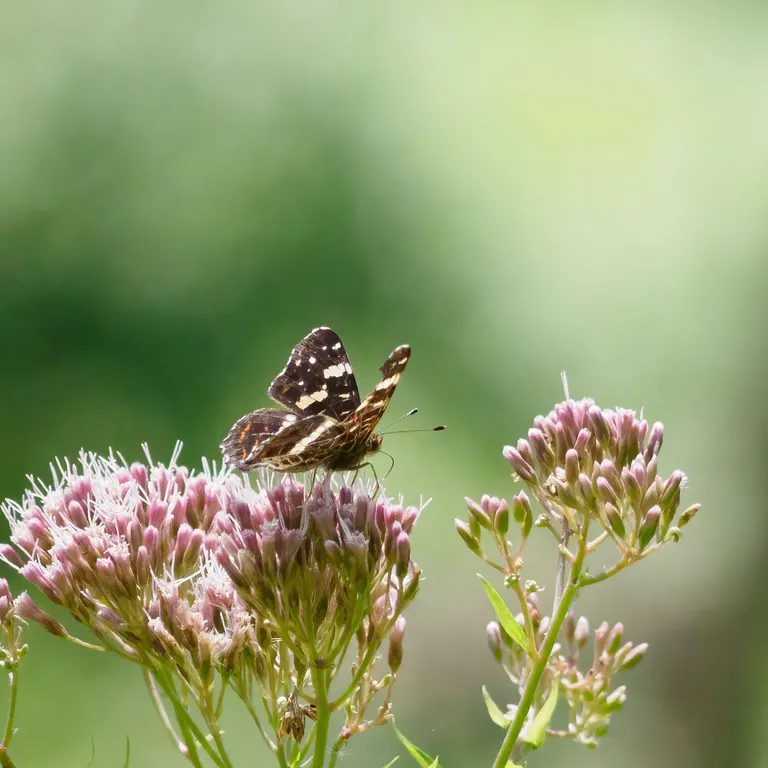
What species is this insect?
Araschnia levana
